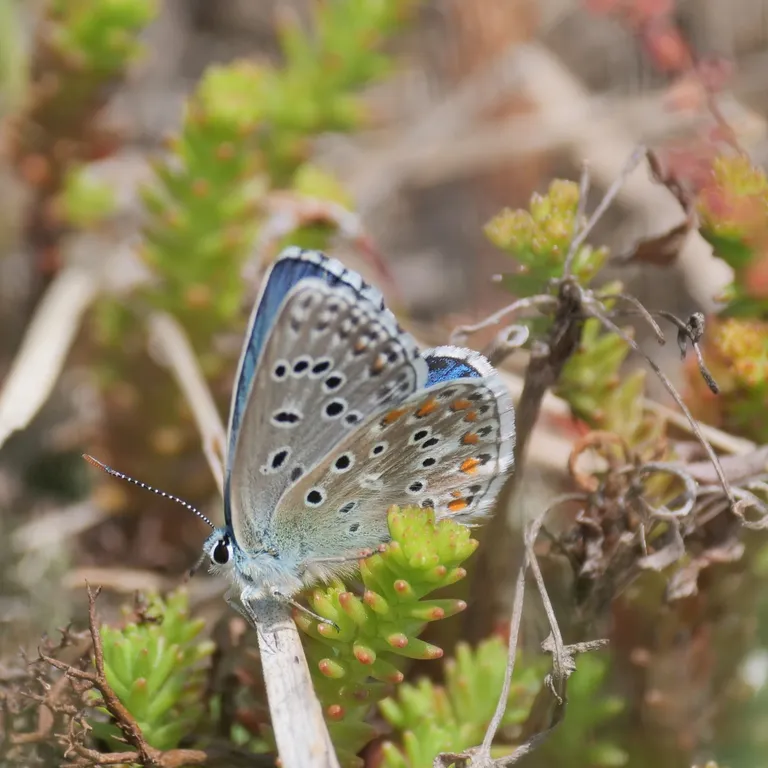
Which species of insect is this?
Lysandra bellargus
